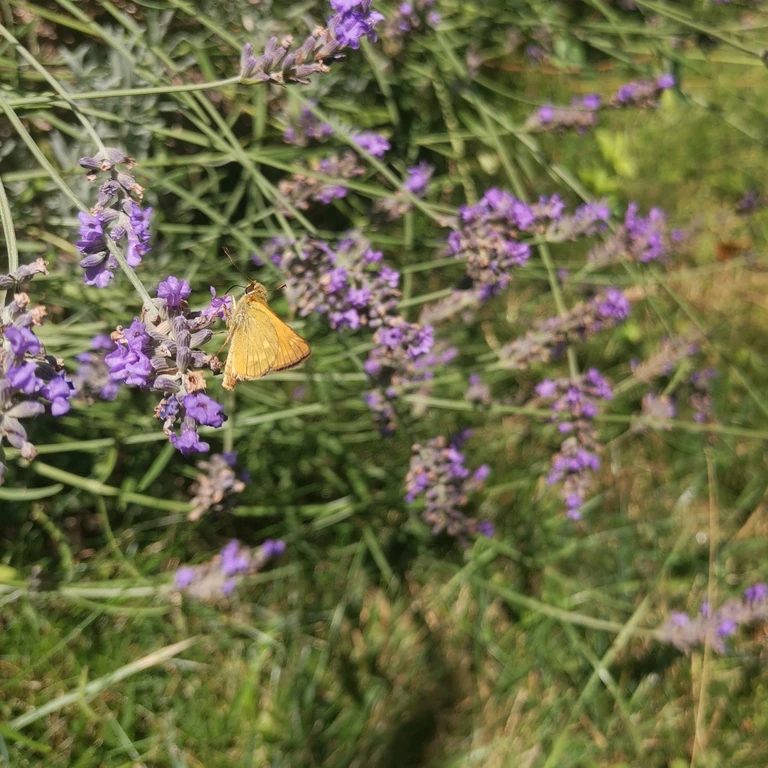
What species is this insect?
Ochlodes sylvanus (also Ochlodes venata)
